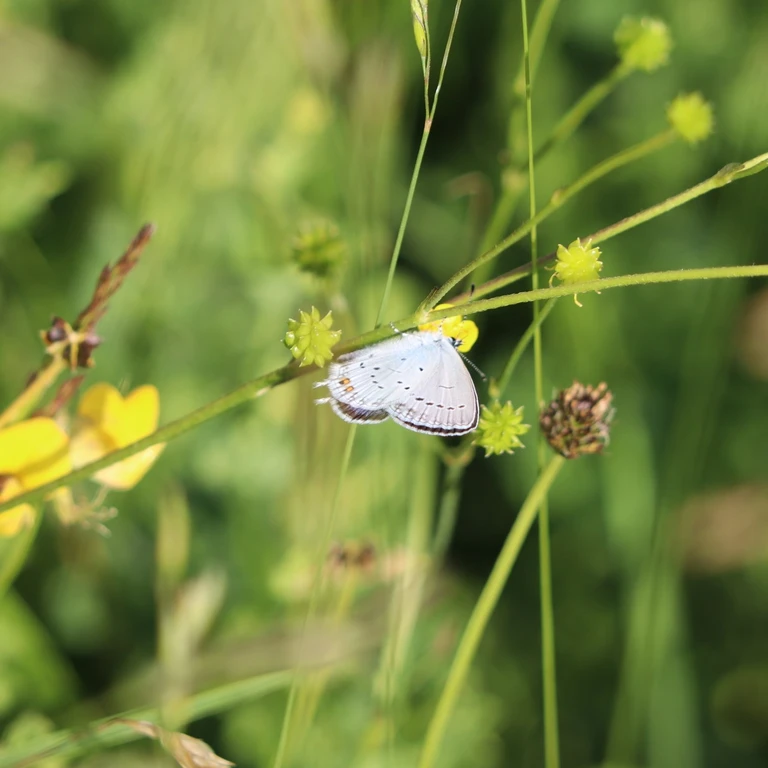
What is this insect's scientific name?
Cupido argiades (also Elkalyce argiades)
